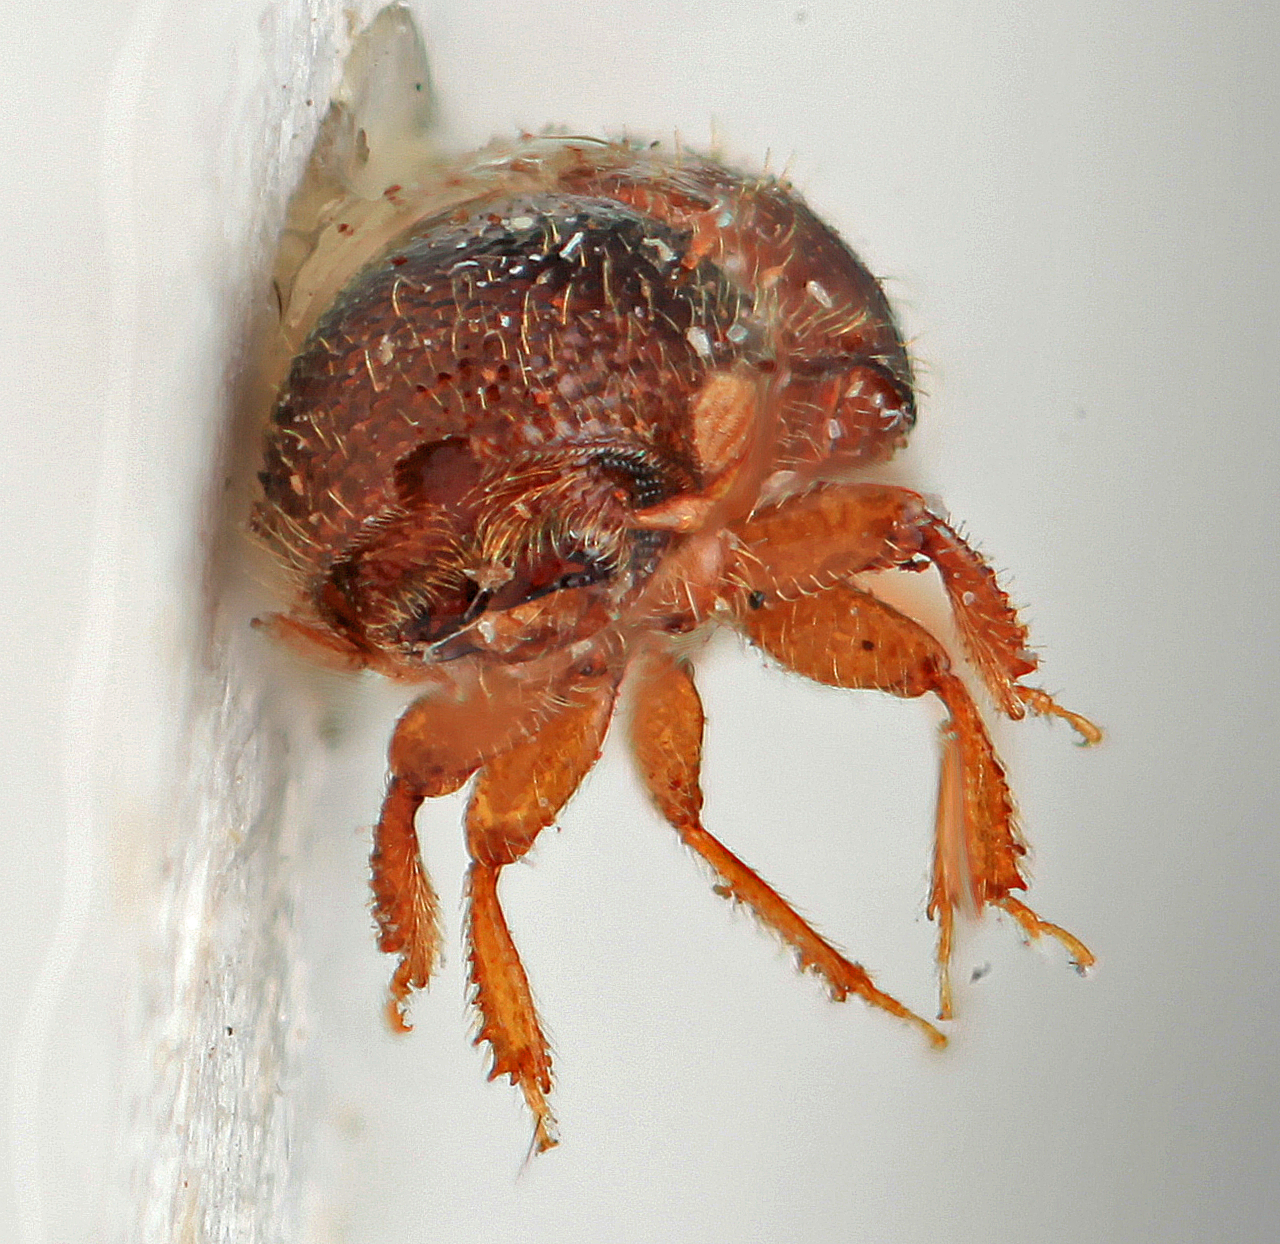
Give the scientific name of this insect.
Araptus convexifrons
